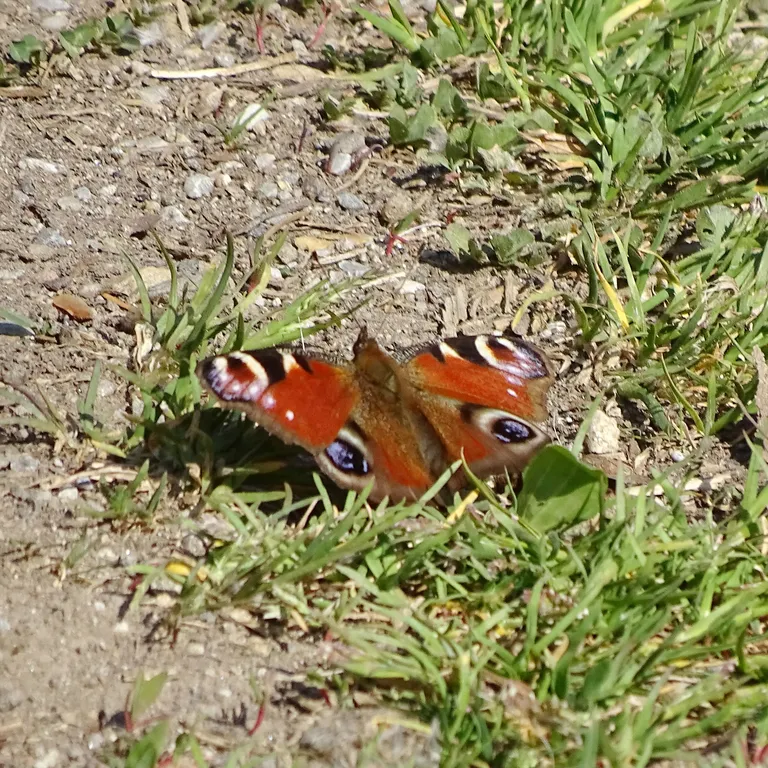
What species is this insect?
Aglais io
